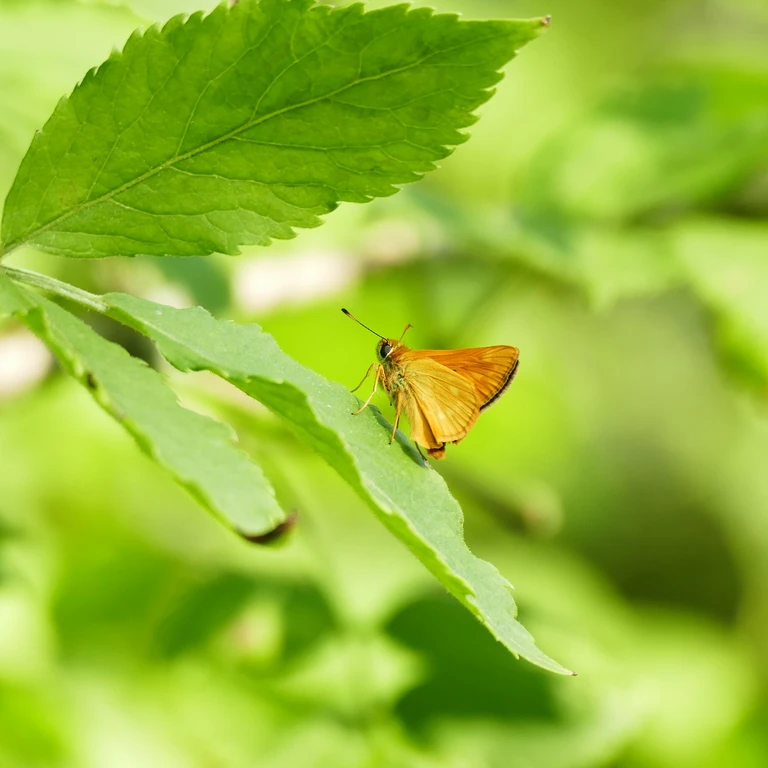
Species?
Ochlodes sylvanus (also Ochlodes venata)
